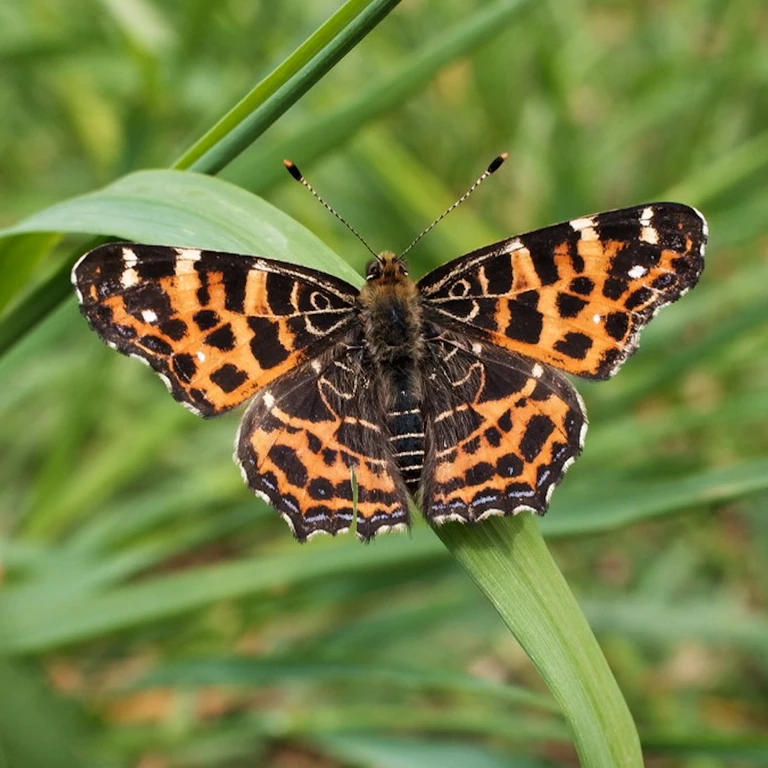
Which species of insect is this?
Araschnia levana
